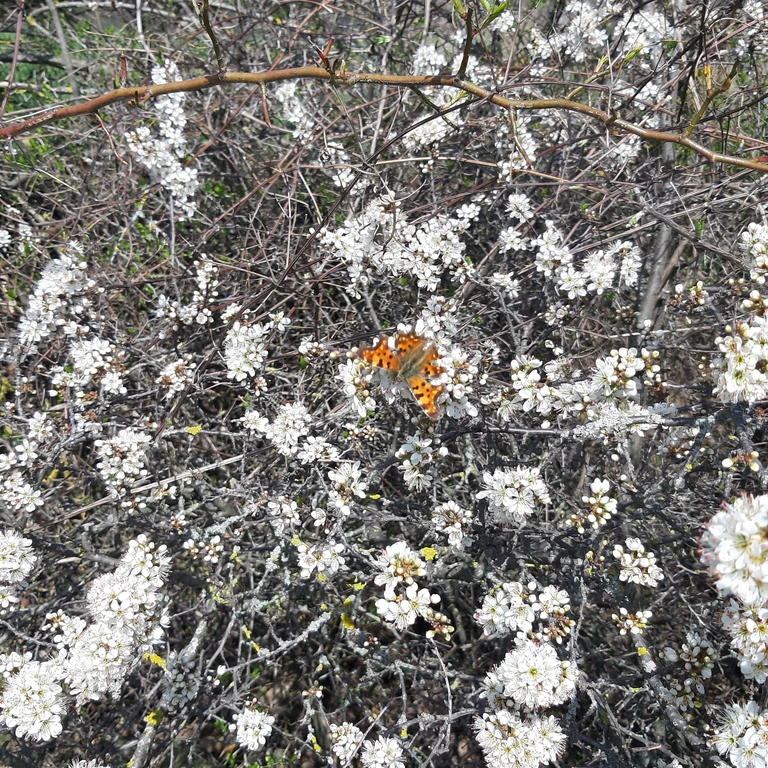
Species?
Polygonia c-album
